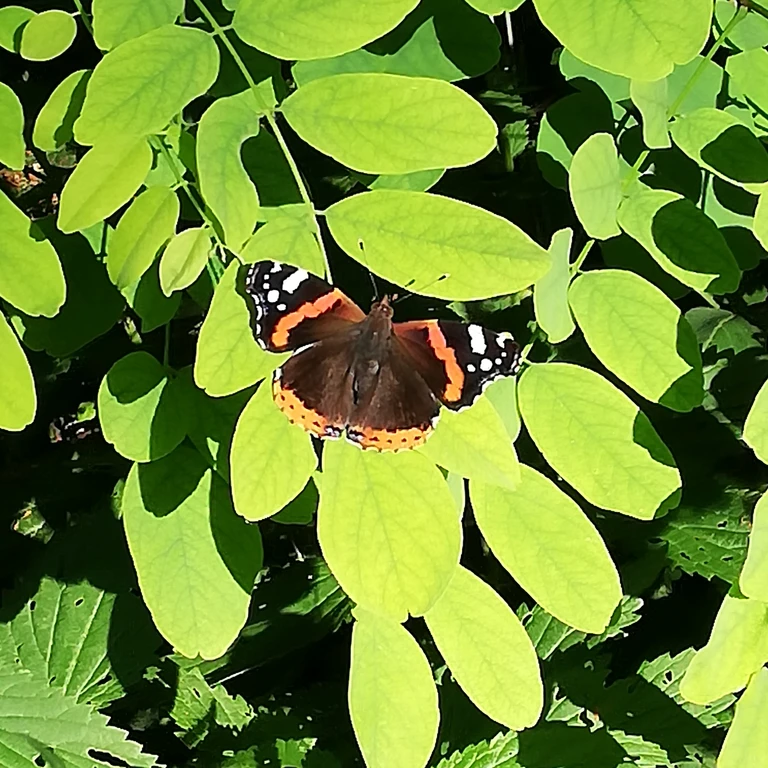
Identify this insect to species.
Vanessa atalanta
